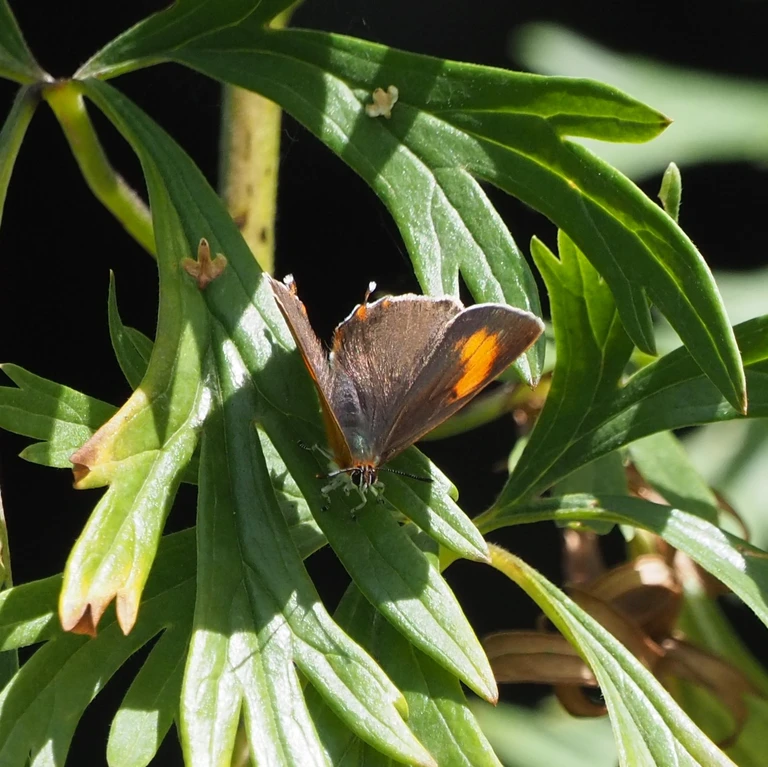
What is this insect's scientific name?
Thecla betulae
